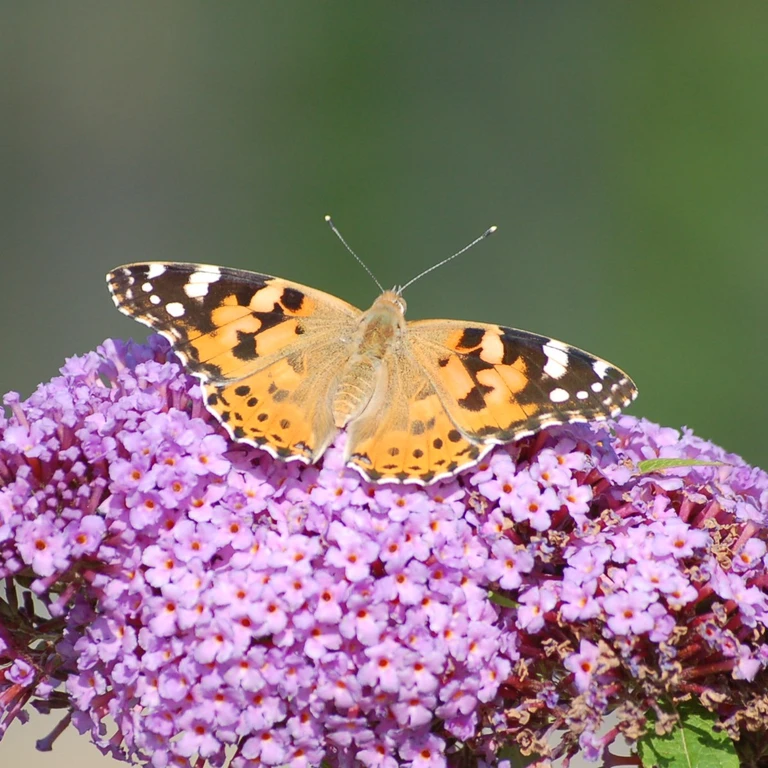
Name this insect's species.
Vanessa cardui
